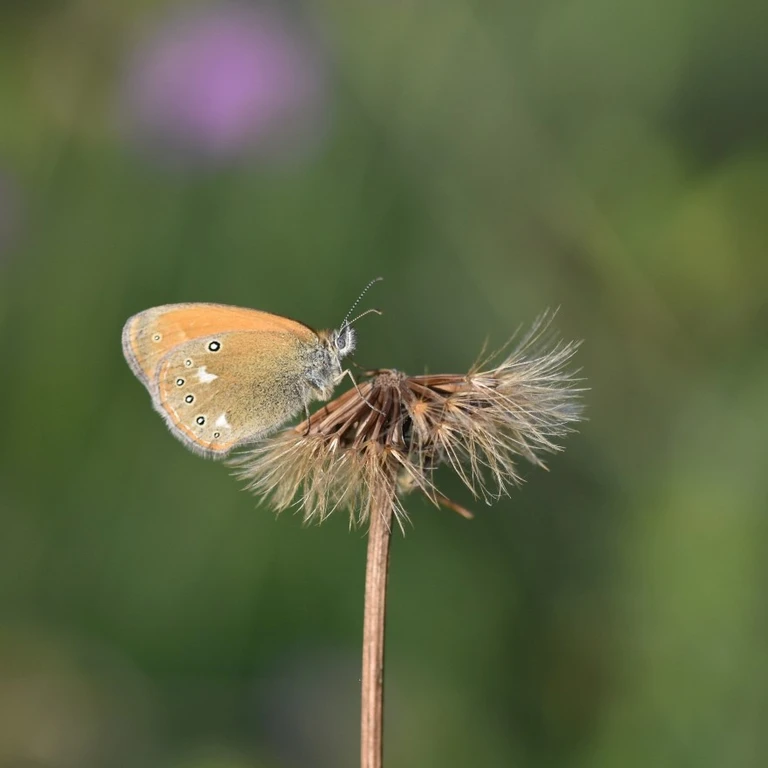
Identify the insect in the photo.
Coenonympha glycerion (also Coenonympha iphis)
